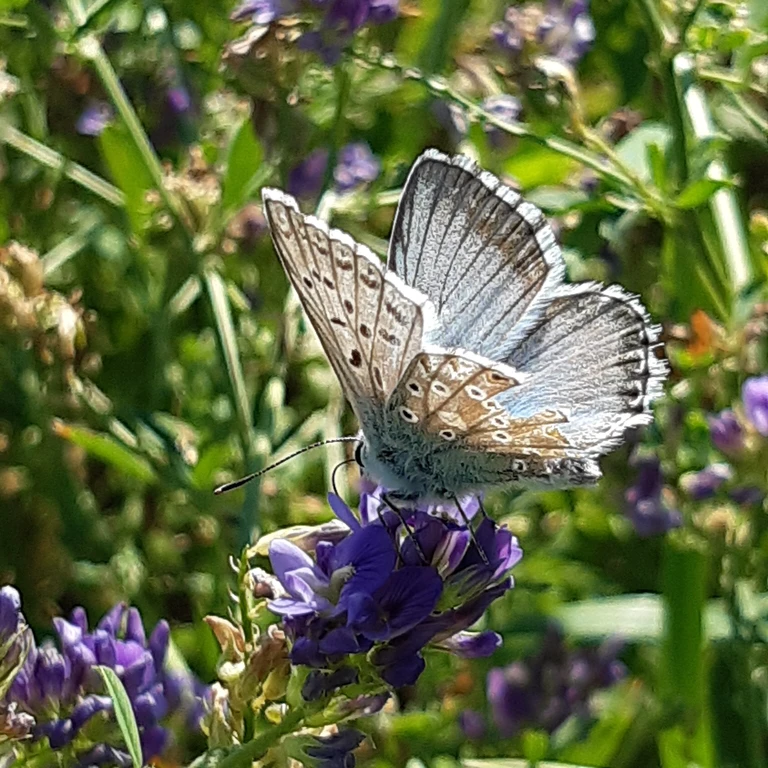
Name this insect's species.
Lysandra coridon
